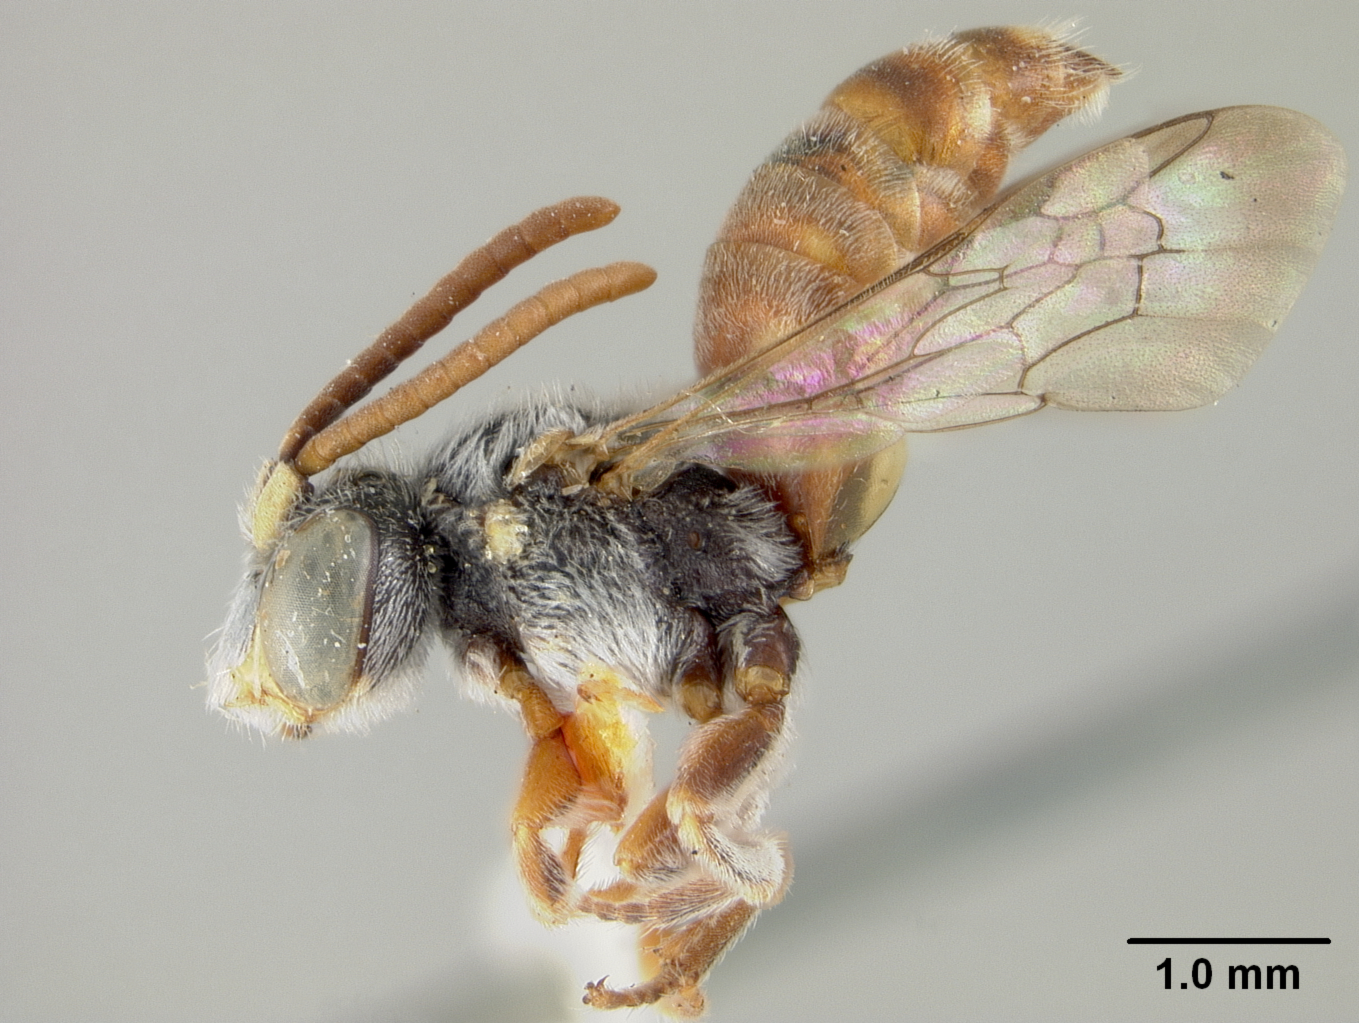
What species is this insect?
Nomada osborni
